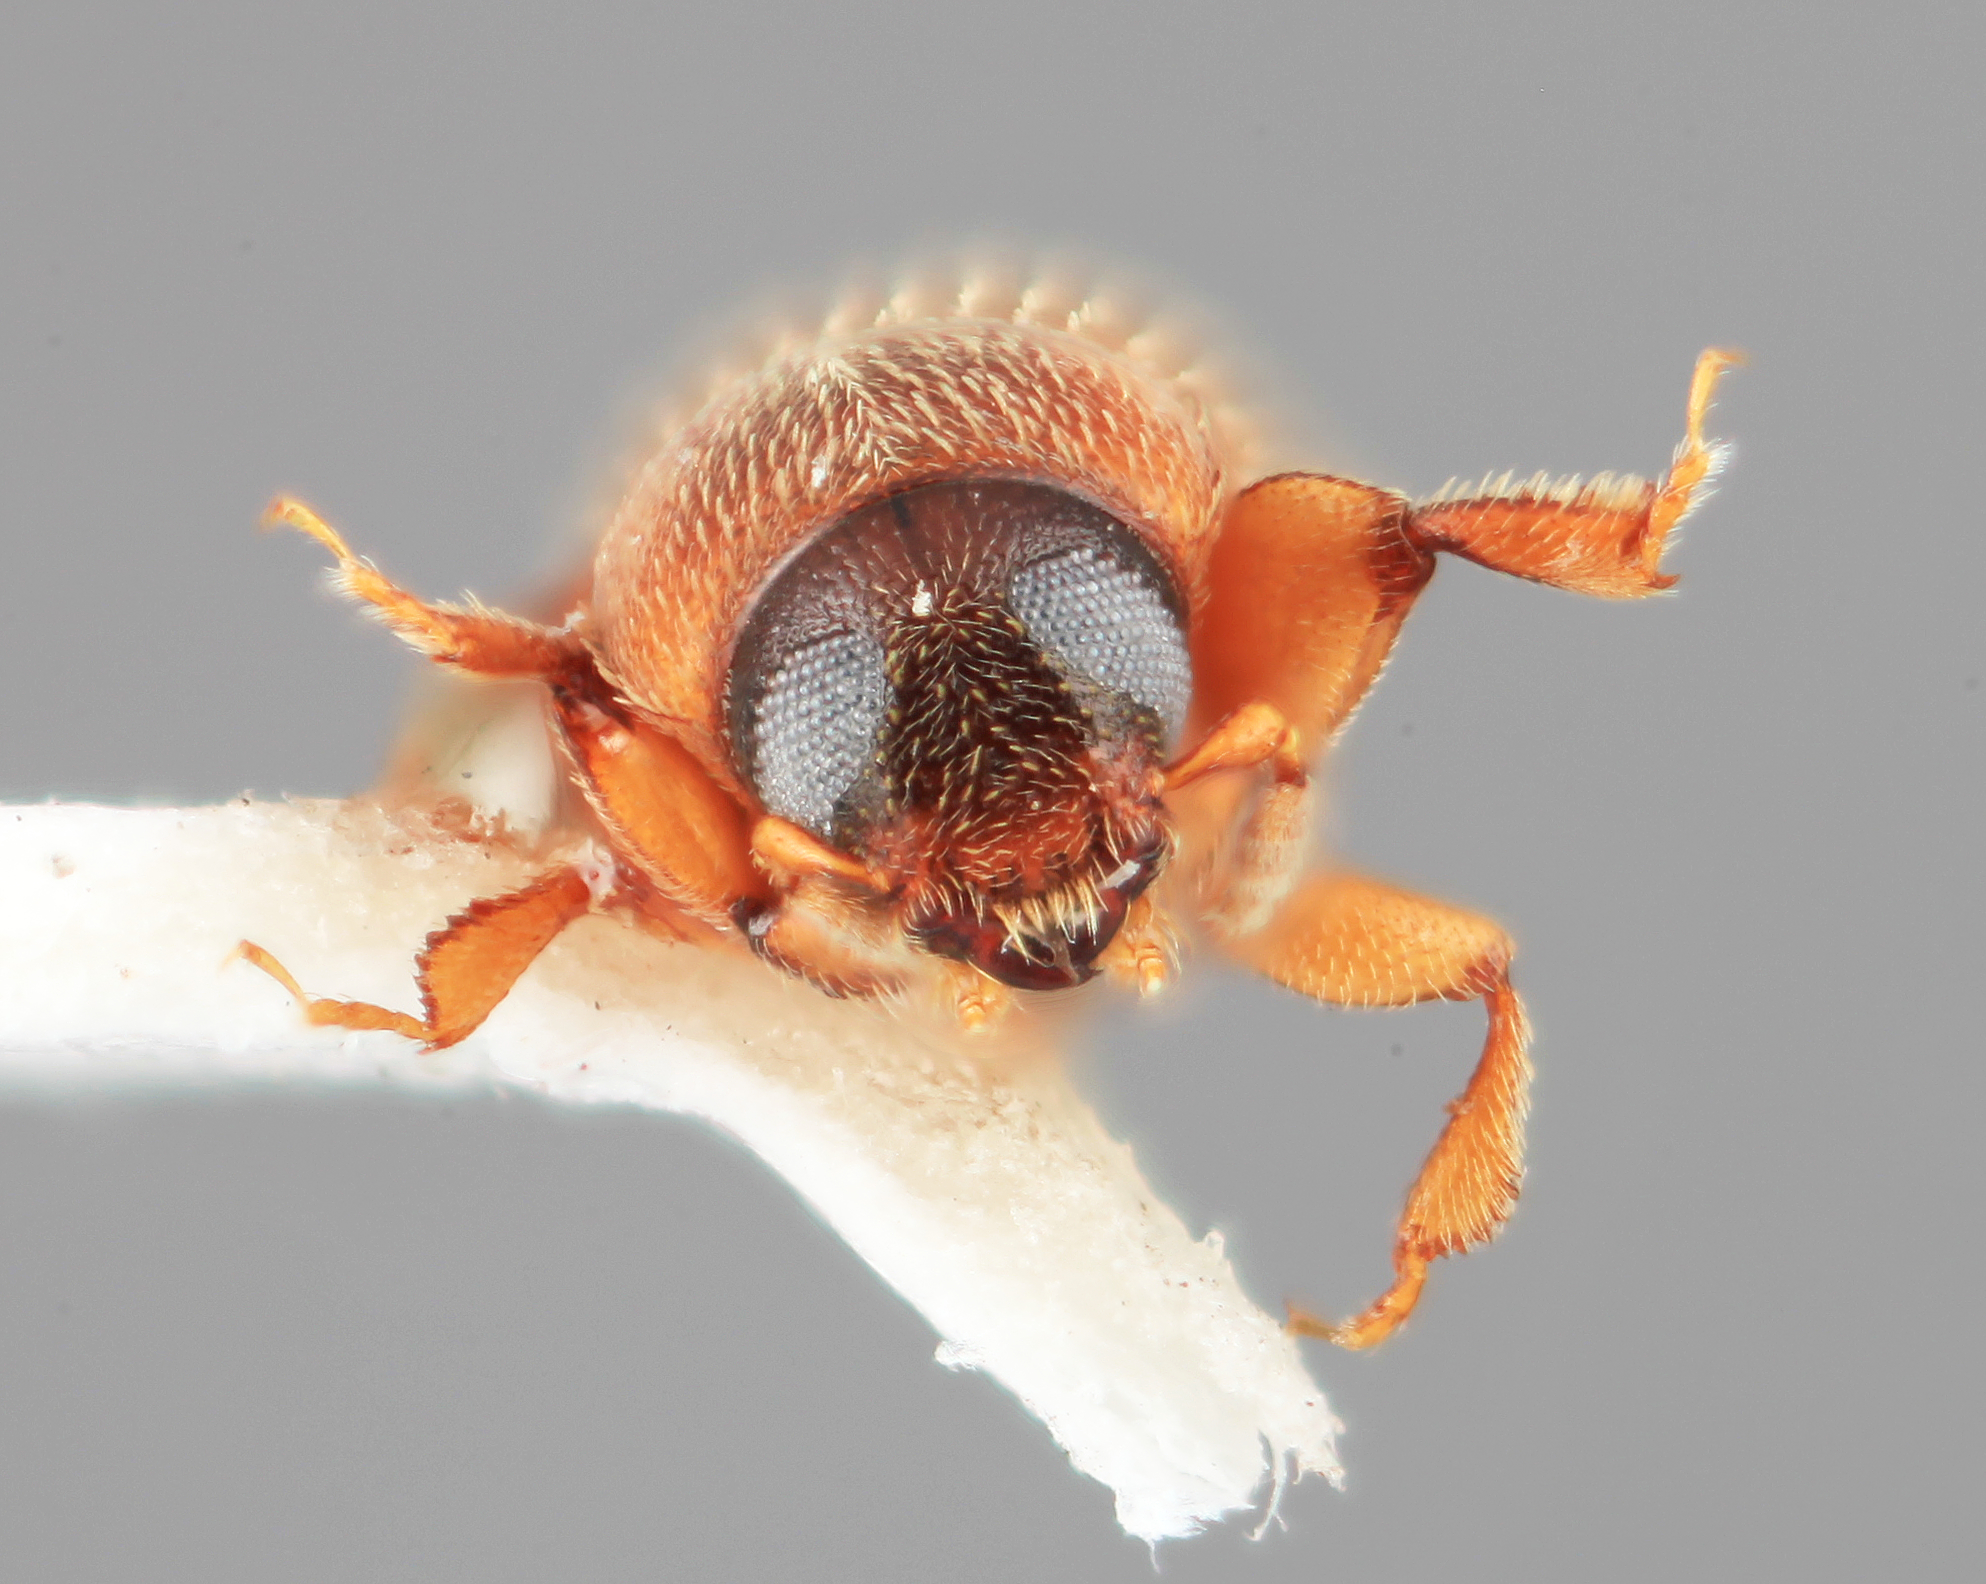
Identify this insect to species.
Pycnarthrum brosimi
